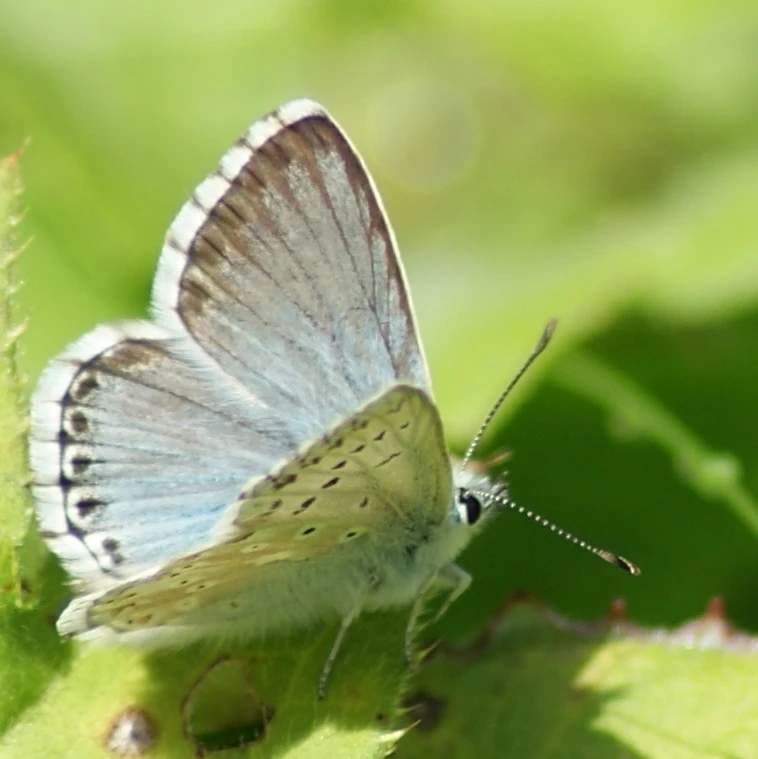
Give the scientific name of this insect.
Lysandra coridon
